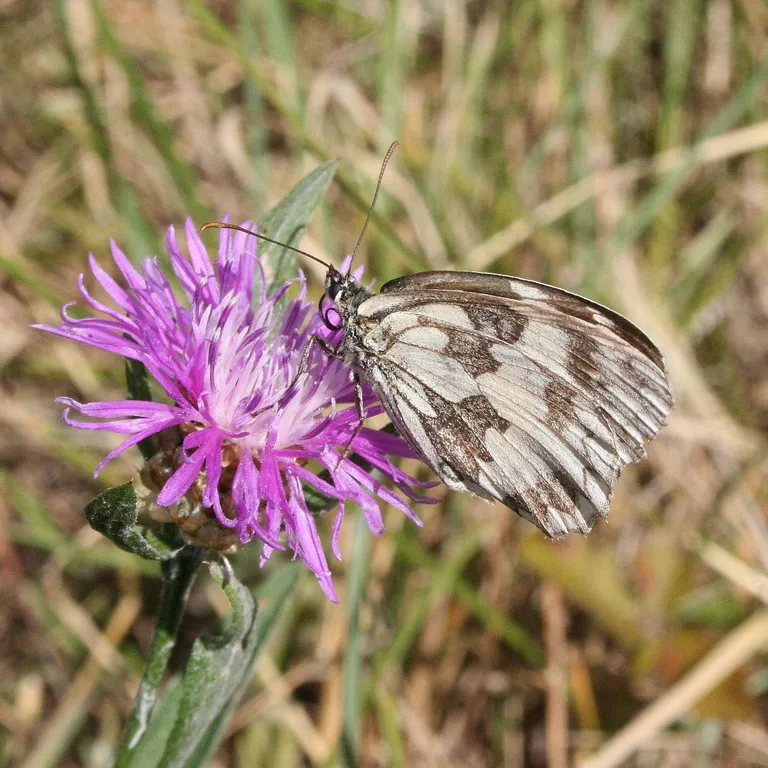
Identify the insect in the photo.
Melanargia galathea
